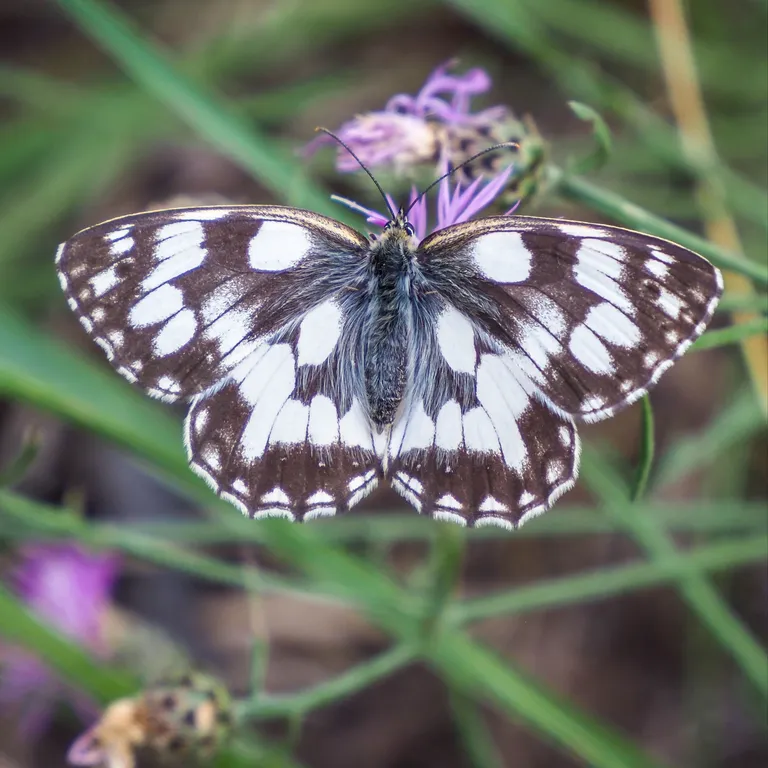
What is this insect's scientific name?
Melanargia galathea
